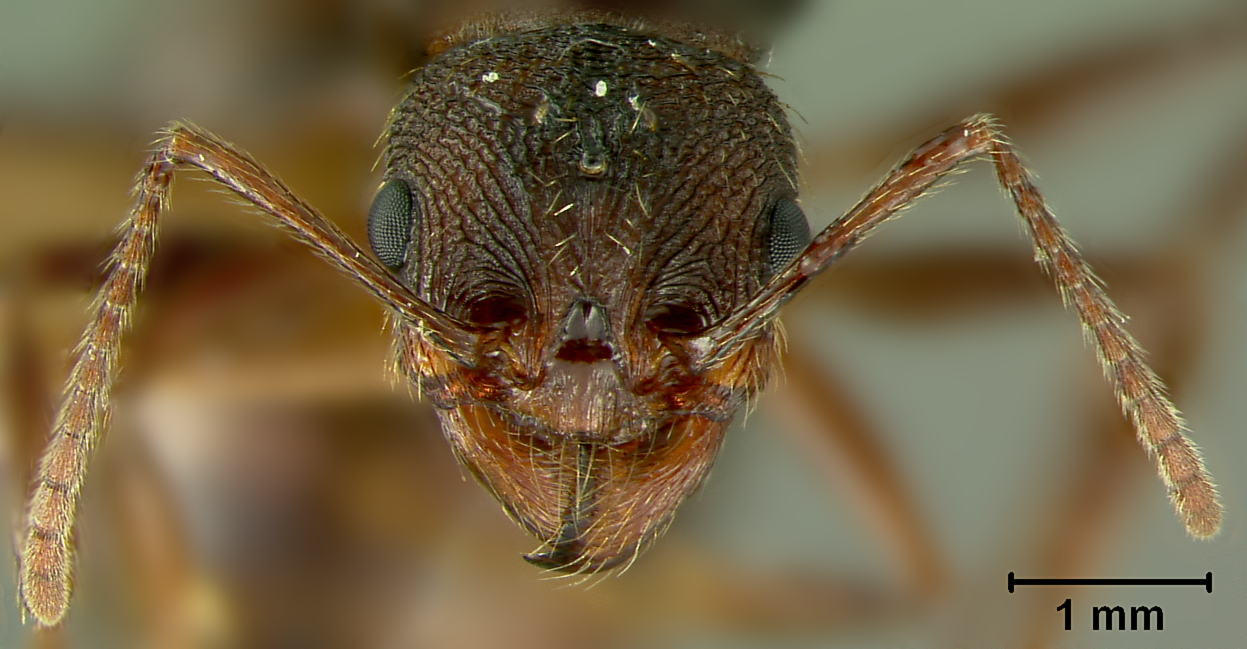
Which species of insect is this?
Aphaenogaster geei
